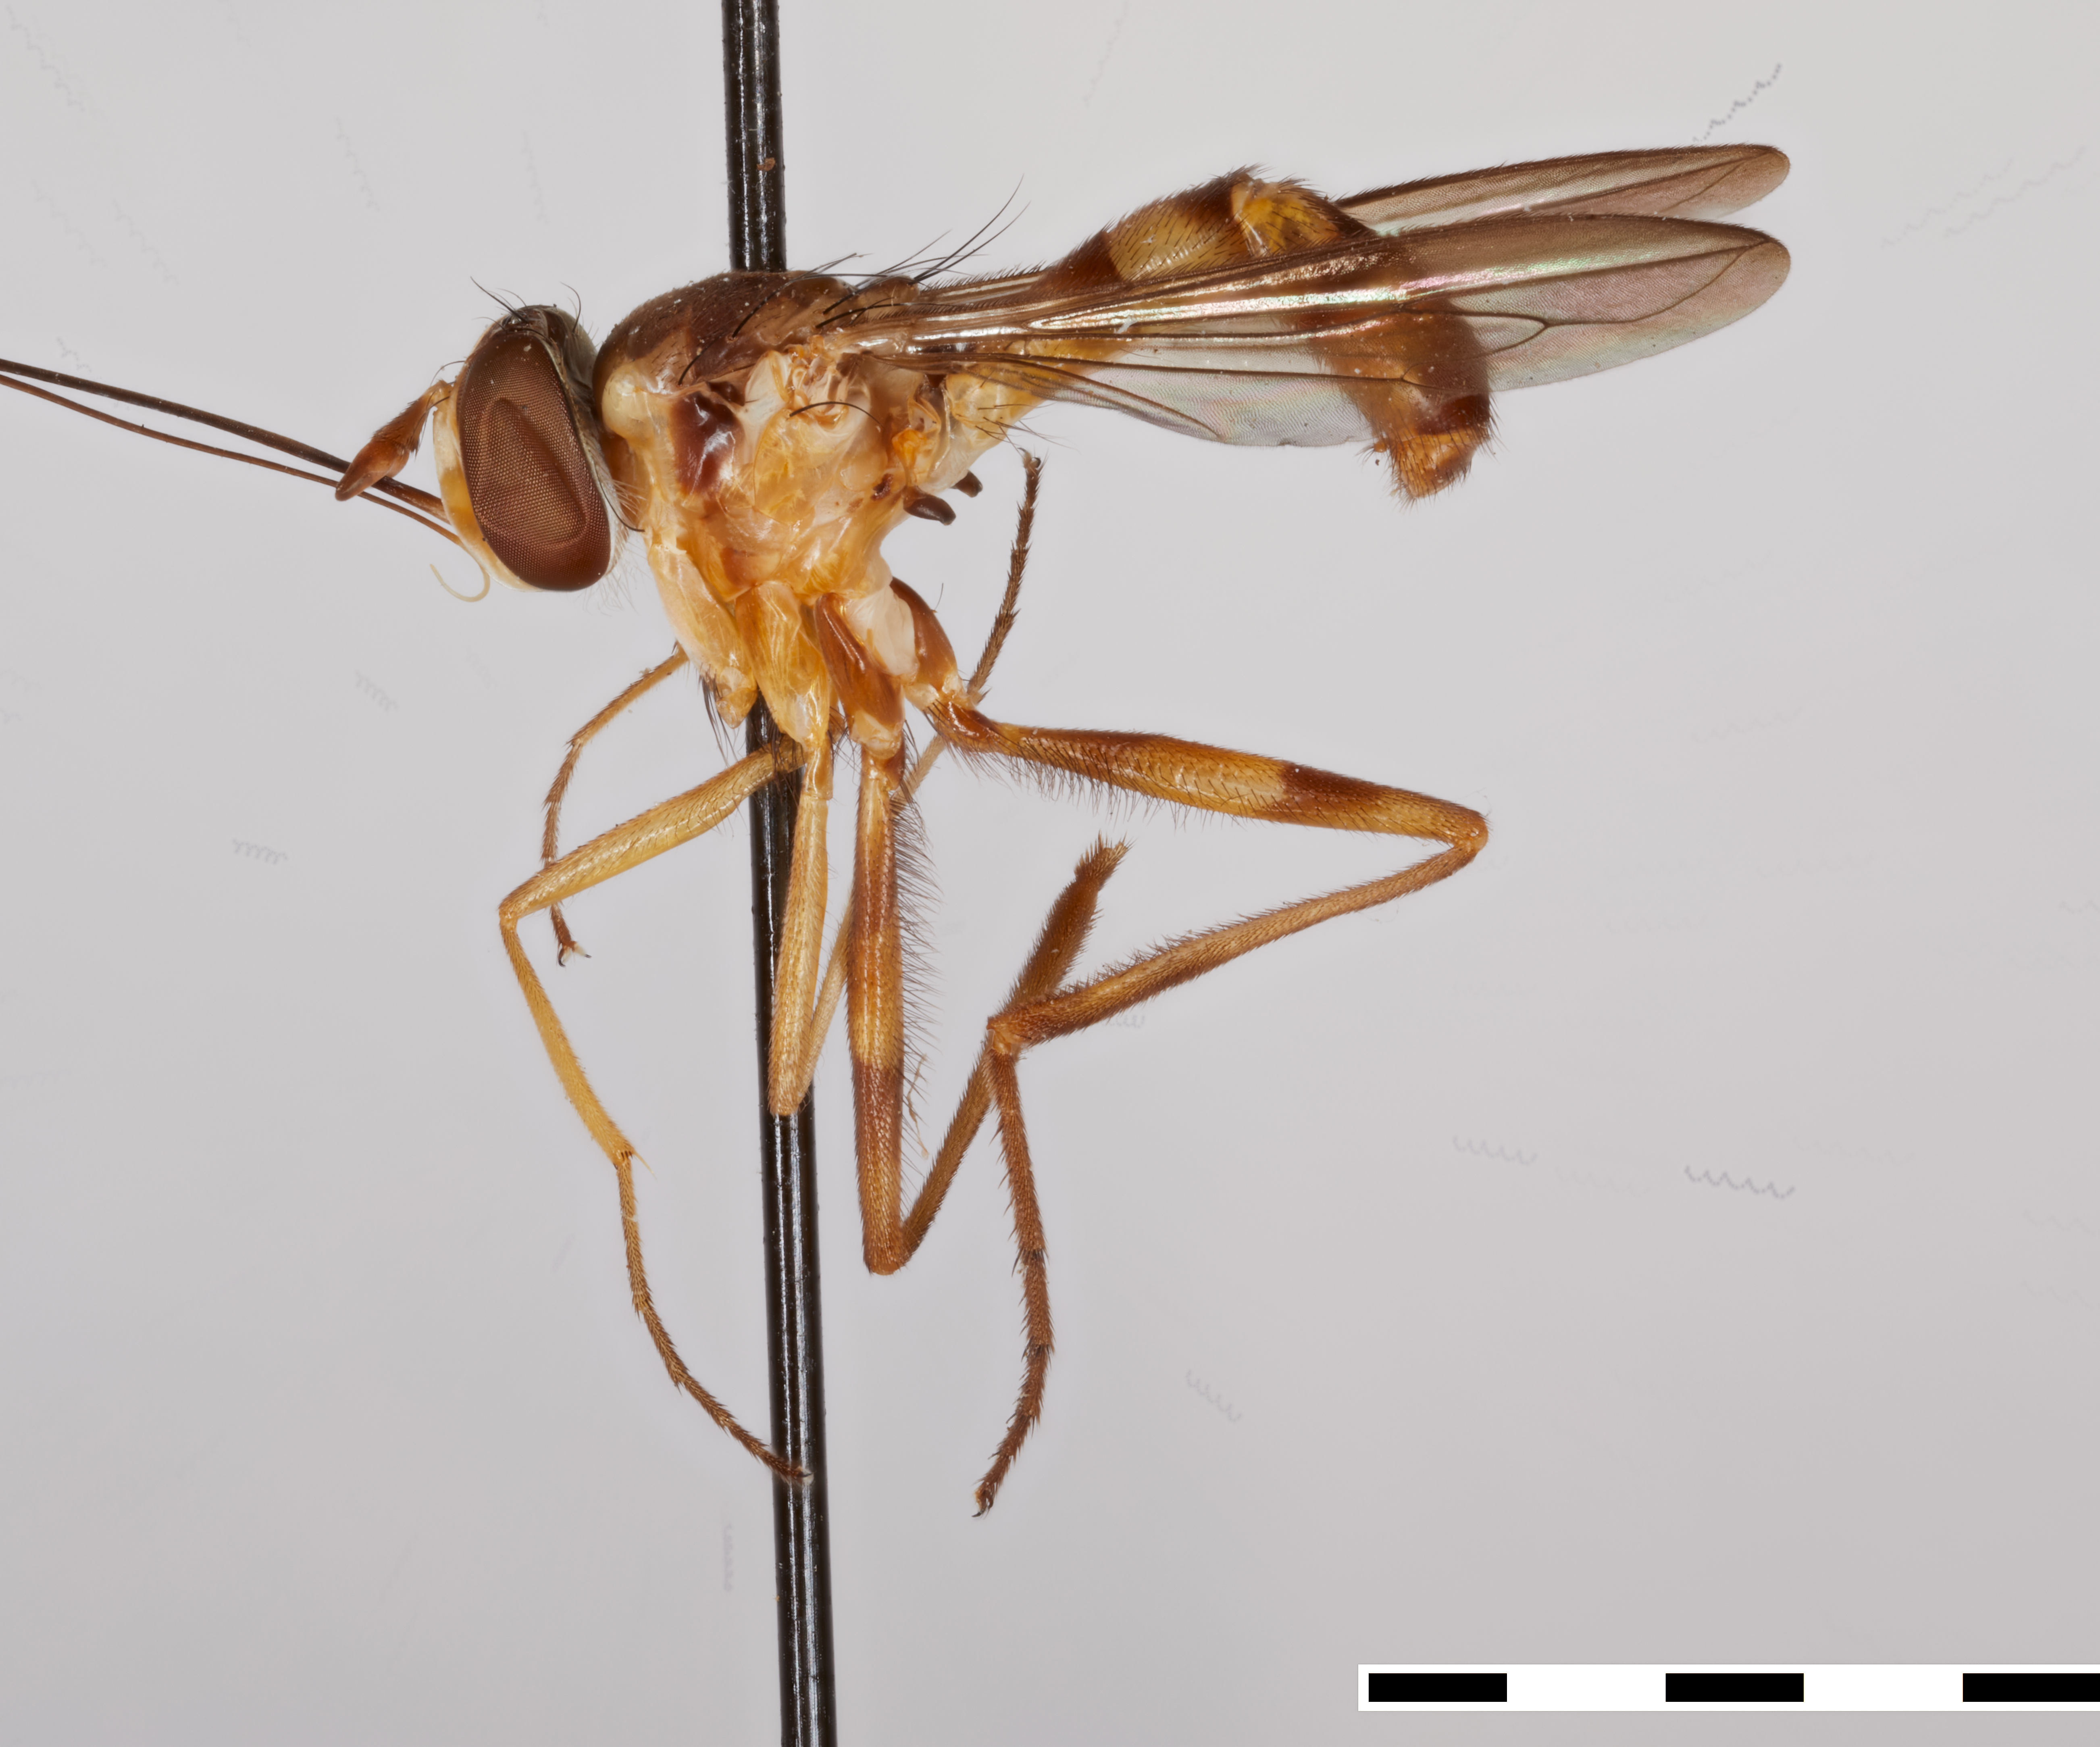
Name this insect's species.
Stylogaster horvathi
